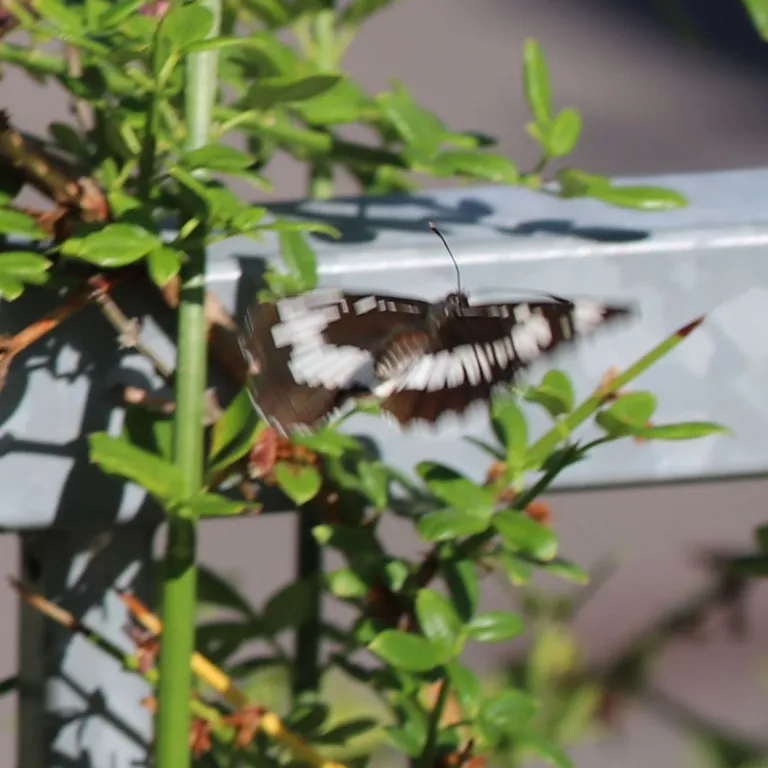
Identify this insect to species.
Neptis rivularis
